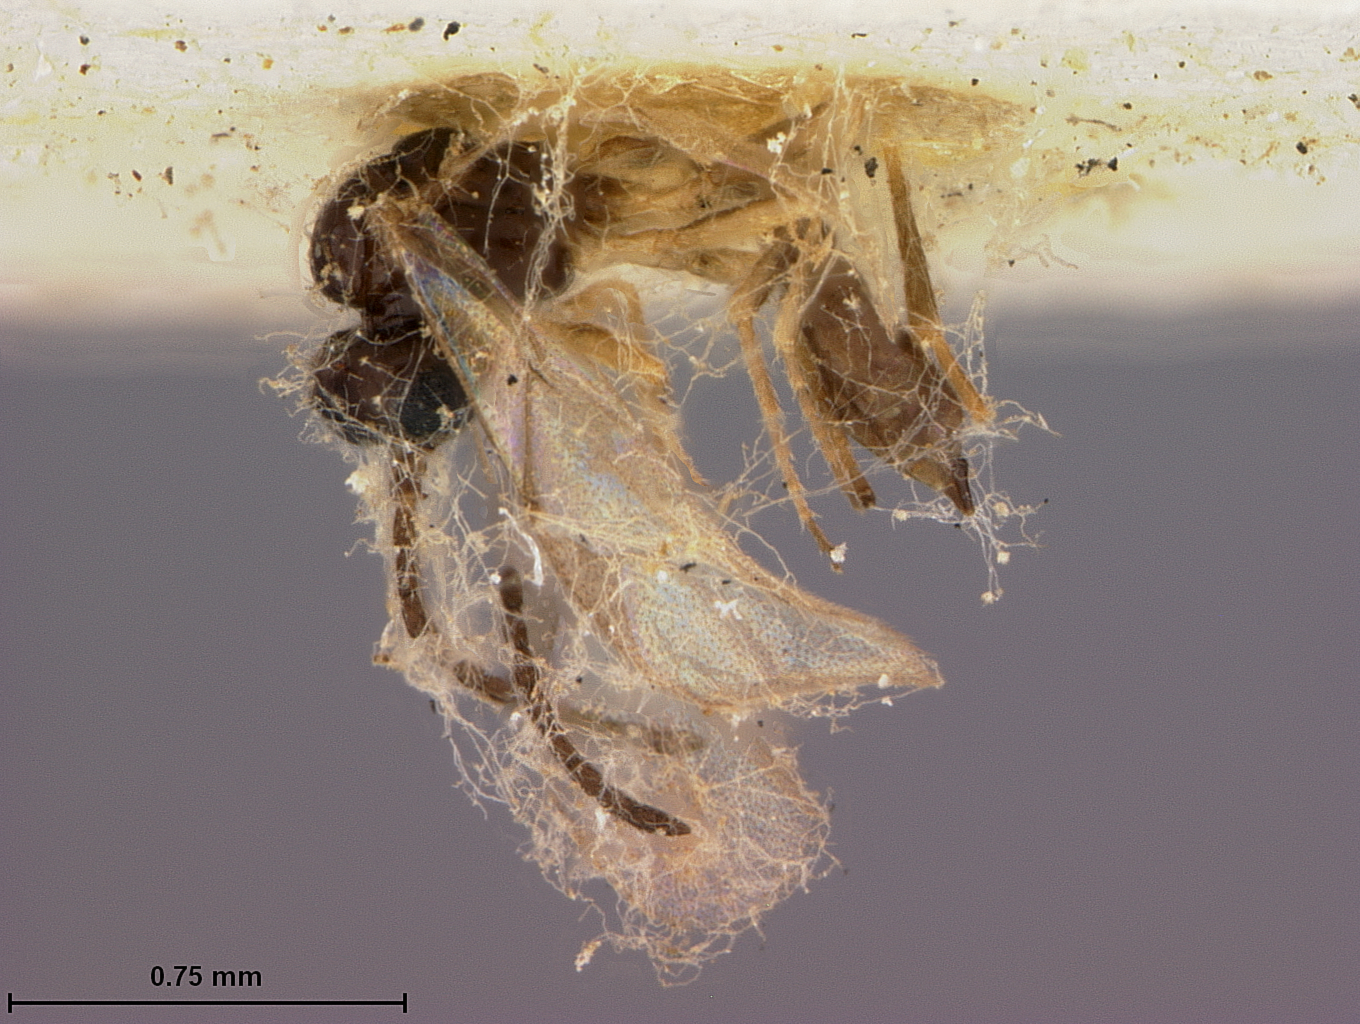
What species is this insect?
Trioxys populicaulis
